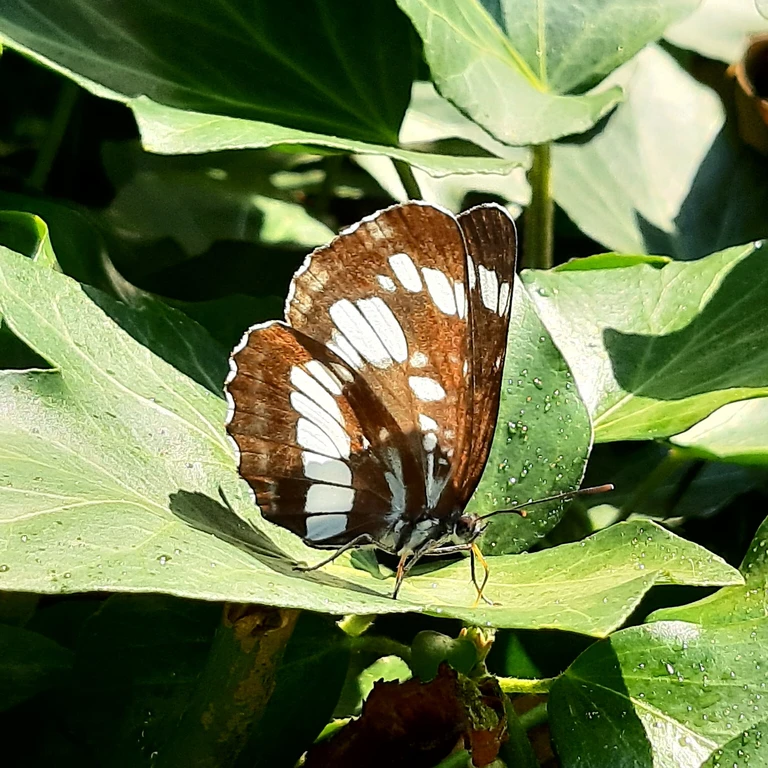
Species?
Neptis rivularis
